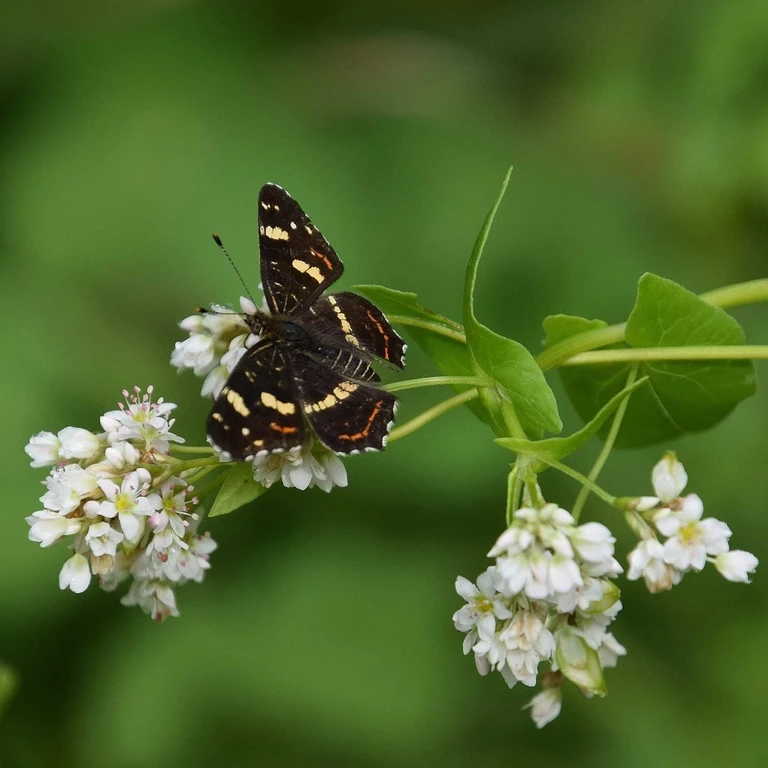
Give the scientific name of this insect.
Araschnia levana
